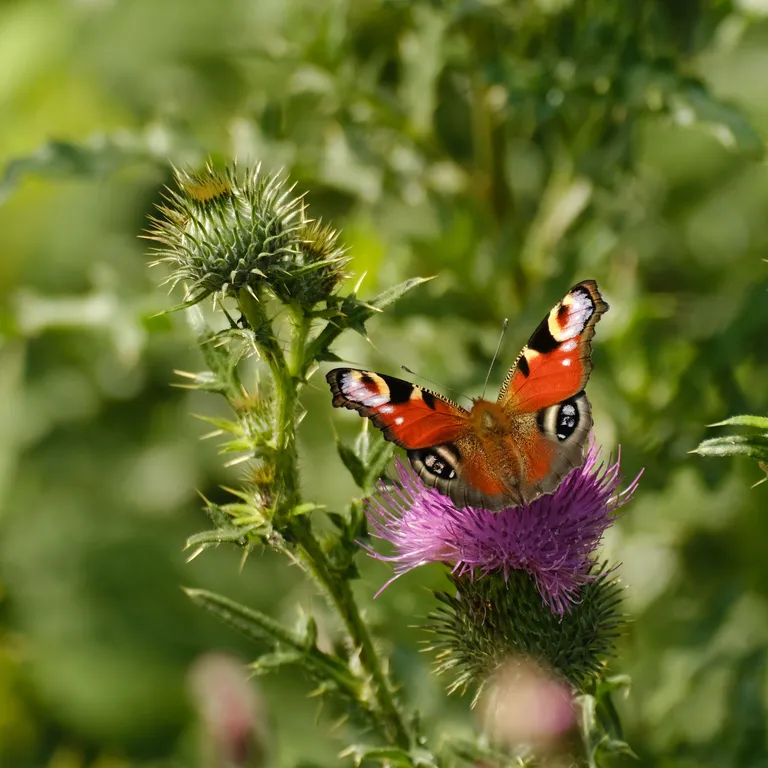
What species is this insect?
Aglais io
